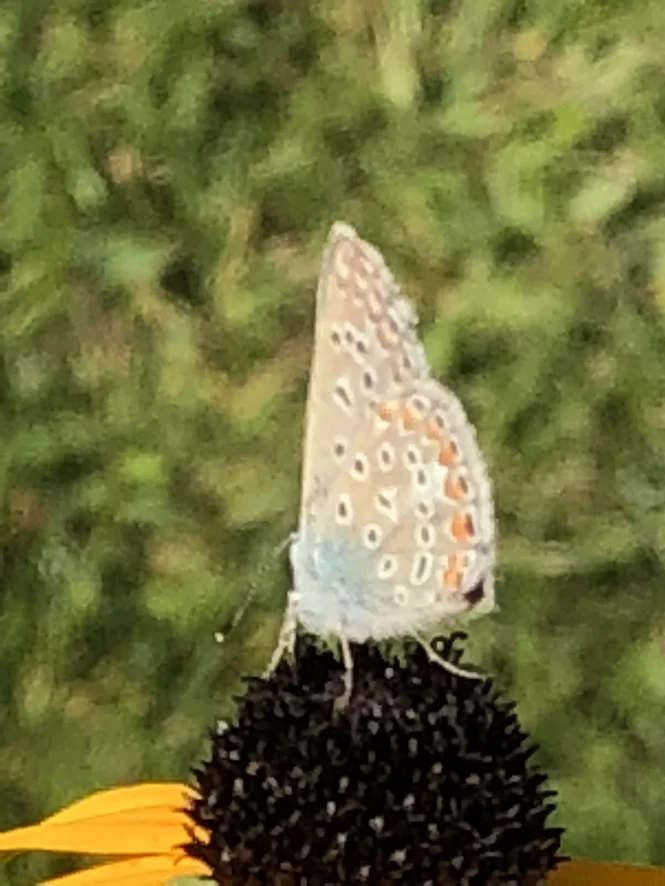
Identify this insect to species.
Polyommatus icarus
